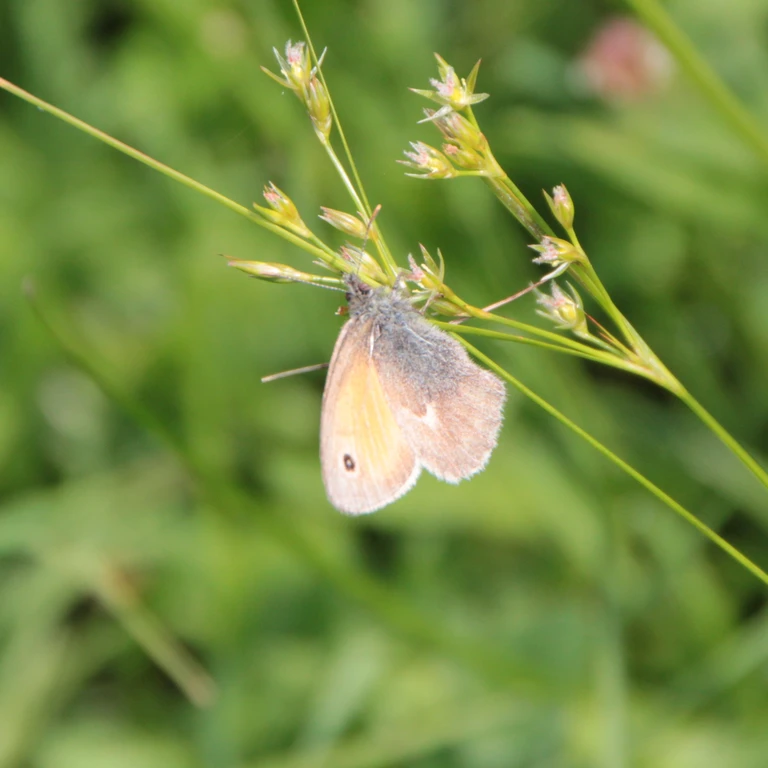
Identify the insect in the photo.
Coenonympha pamphilus
